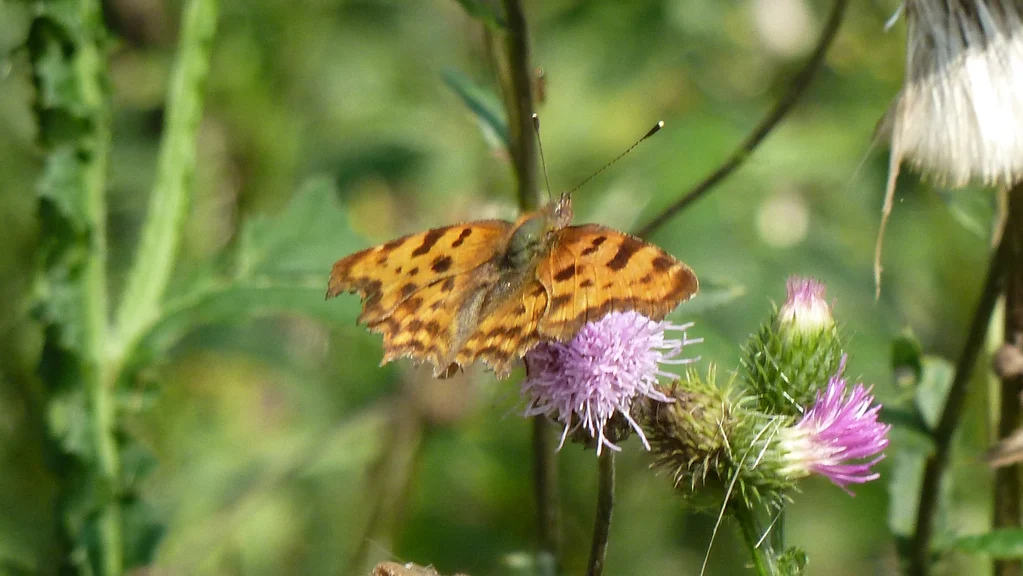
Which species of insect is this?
Polygonia c-album
